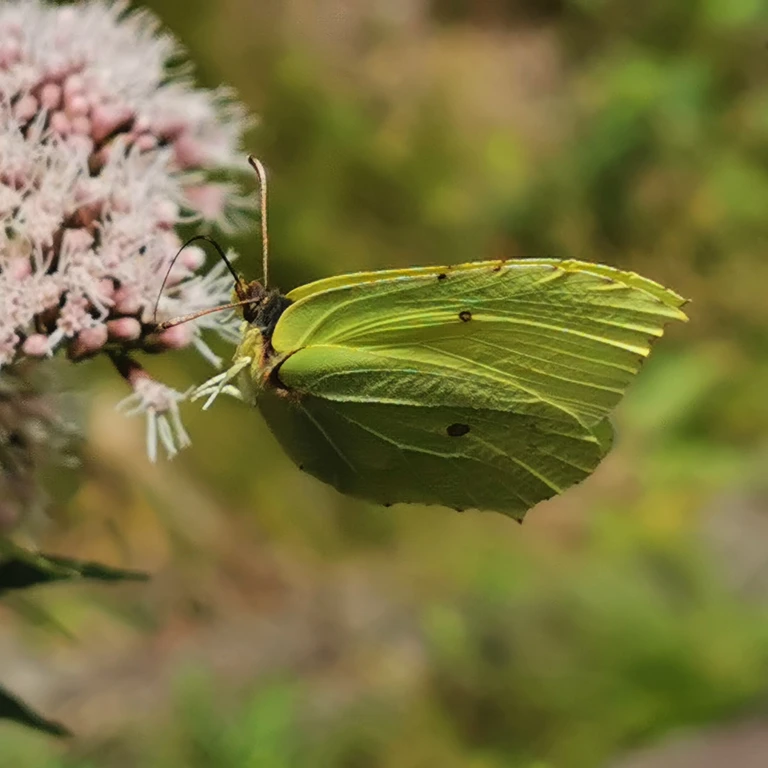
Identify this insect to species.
Gonepteryx rhamni
